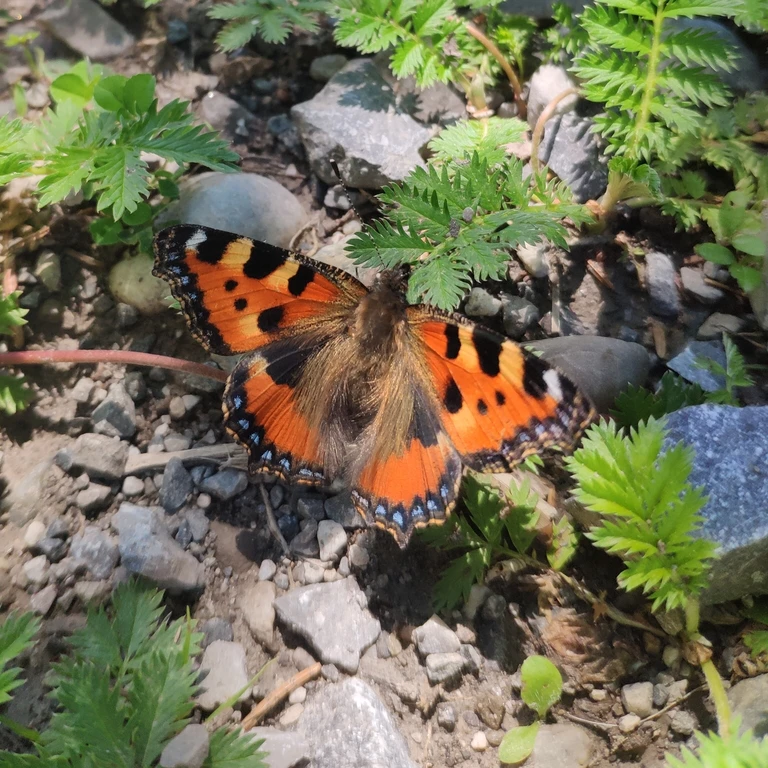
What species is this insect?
Aglais urticae
